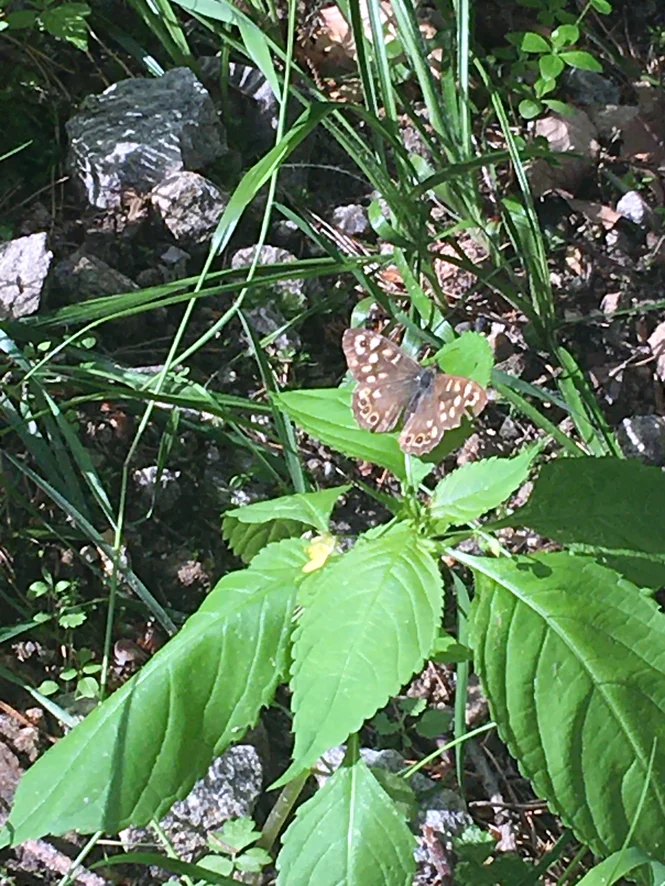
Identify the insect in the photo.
Pararge aegeria
